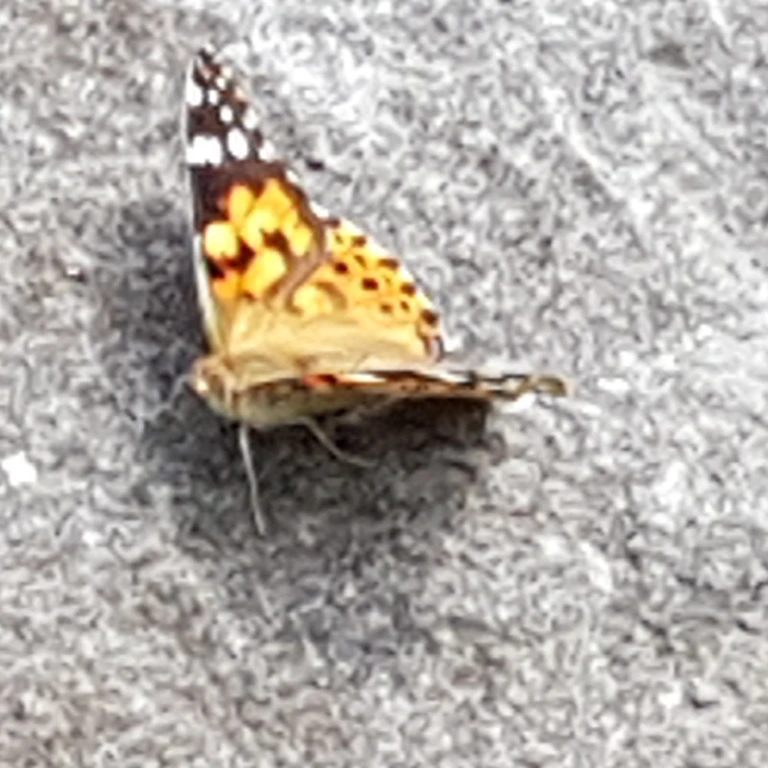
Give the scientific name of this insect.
Vanessa cardui
